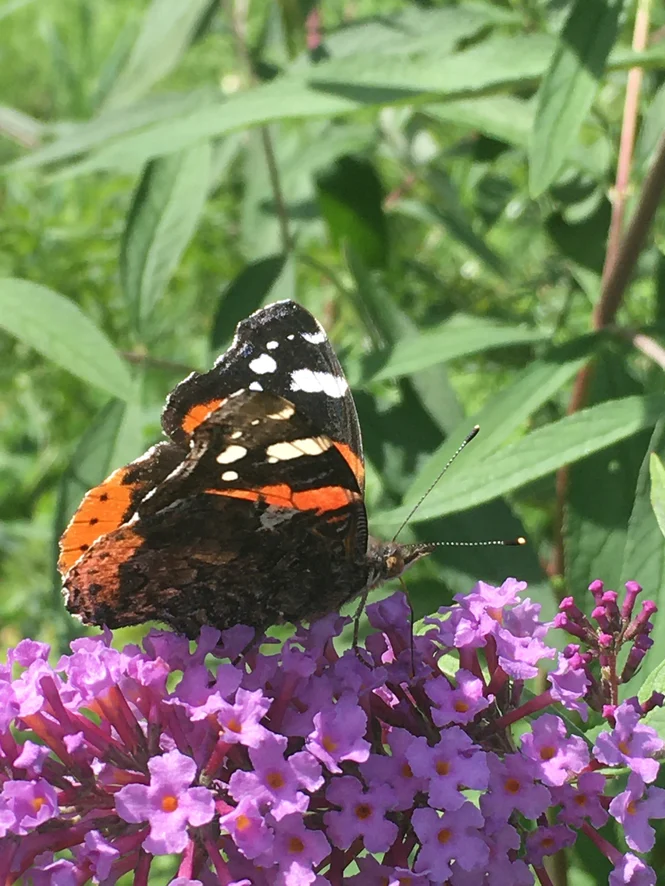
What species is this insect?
Vanessa atalanta
